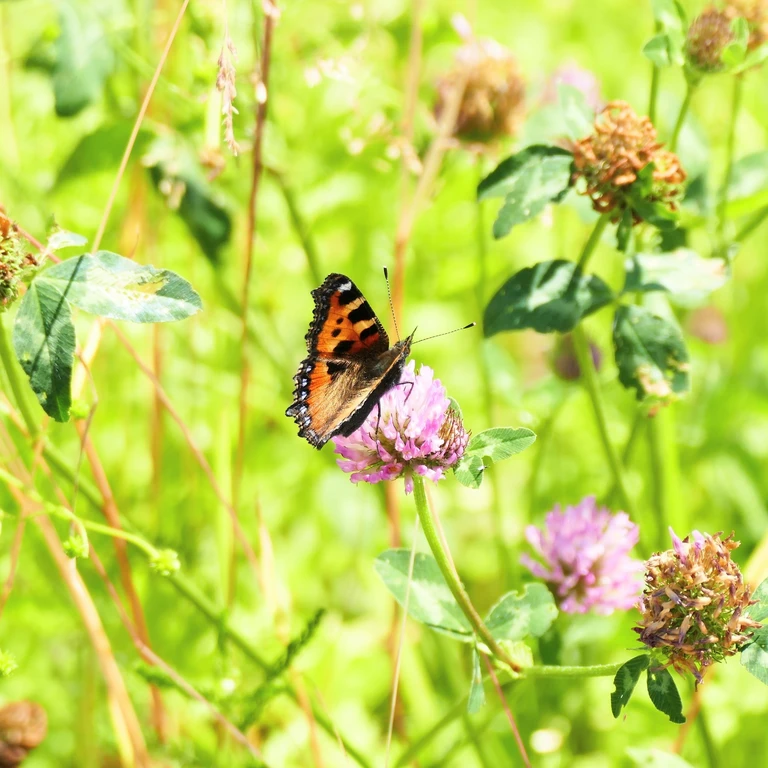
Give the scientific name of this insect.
Aglais urticae
